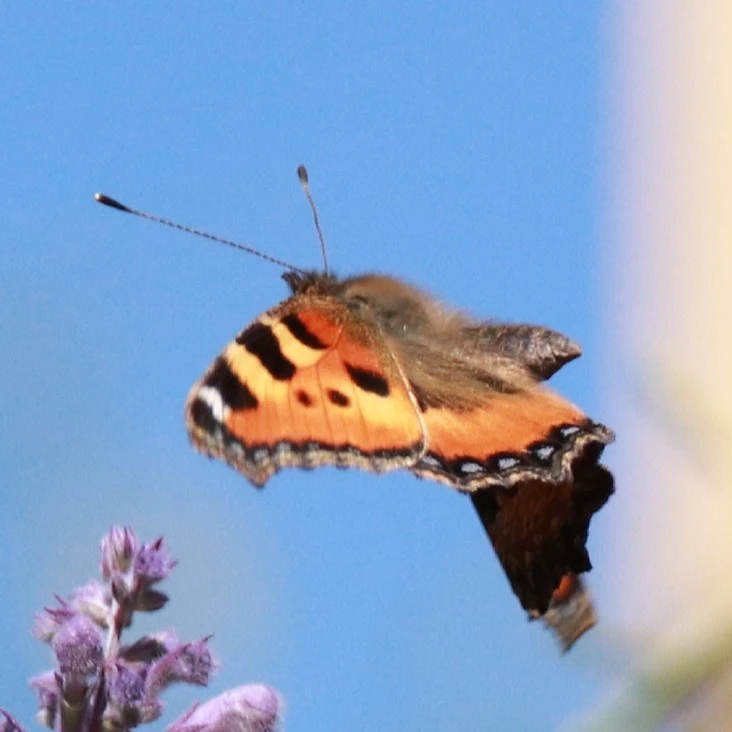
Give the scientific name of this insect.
Aglais urticae
